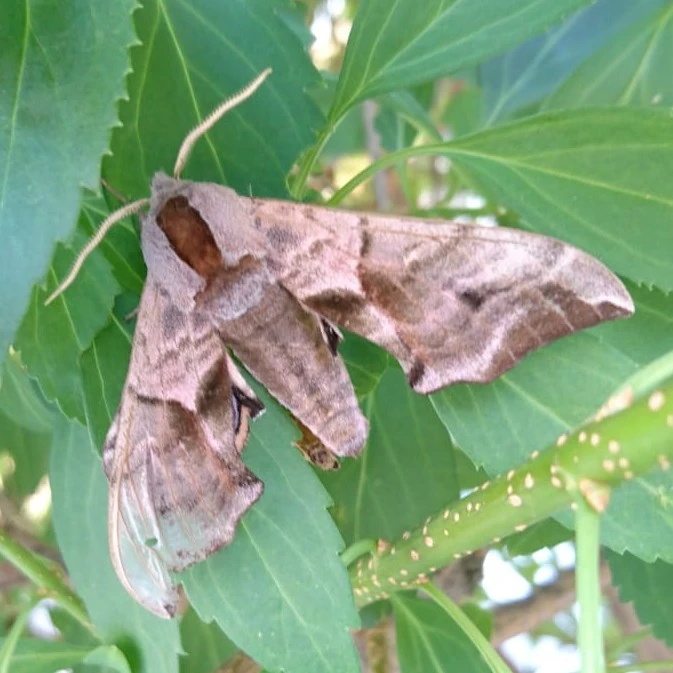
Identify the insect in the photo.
Smerinthus ocellata
